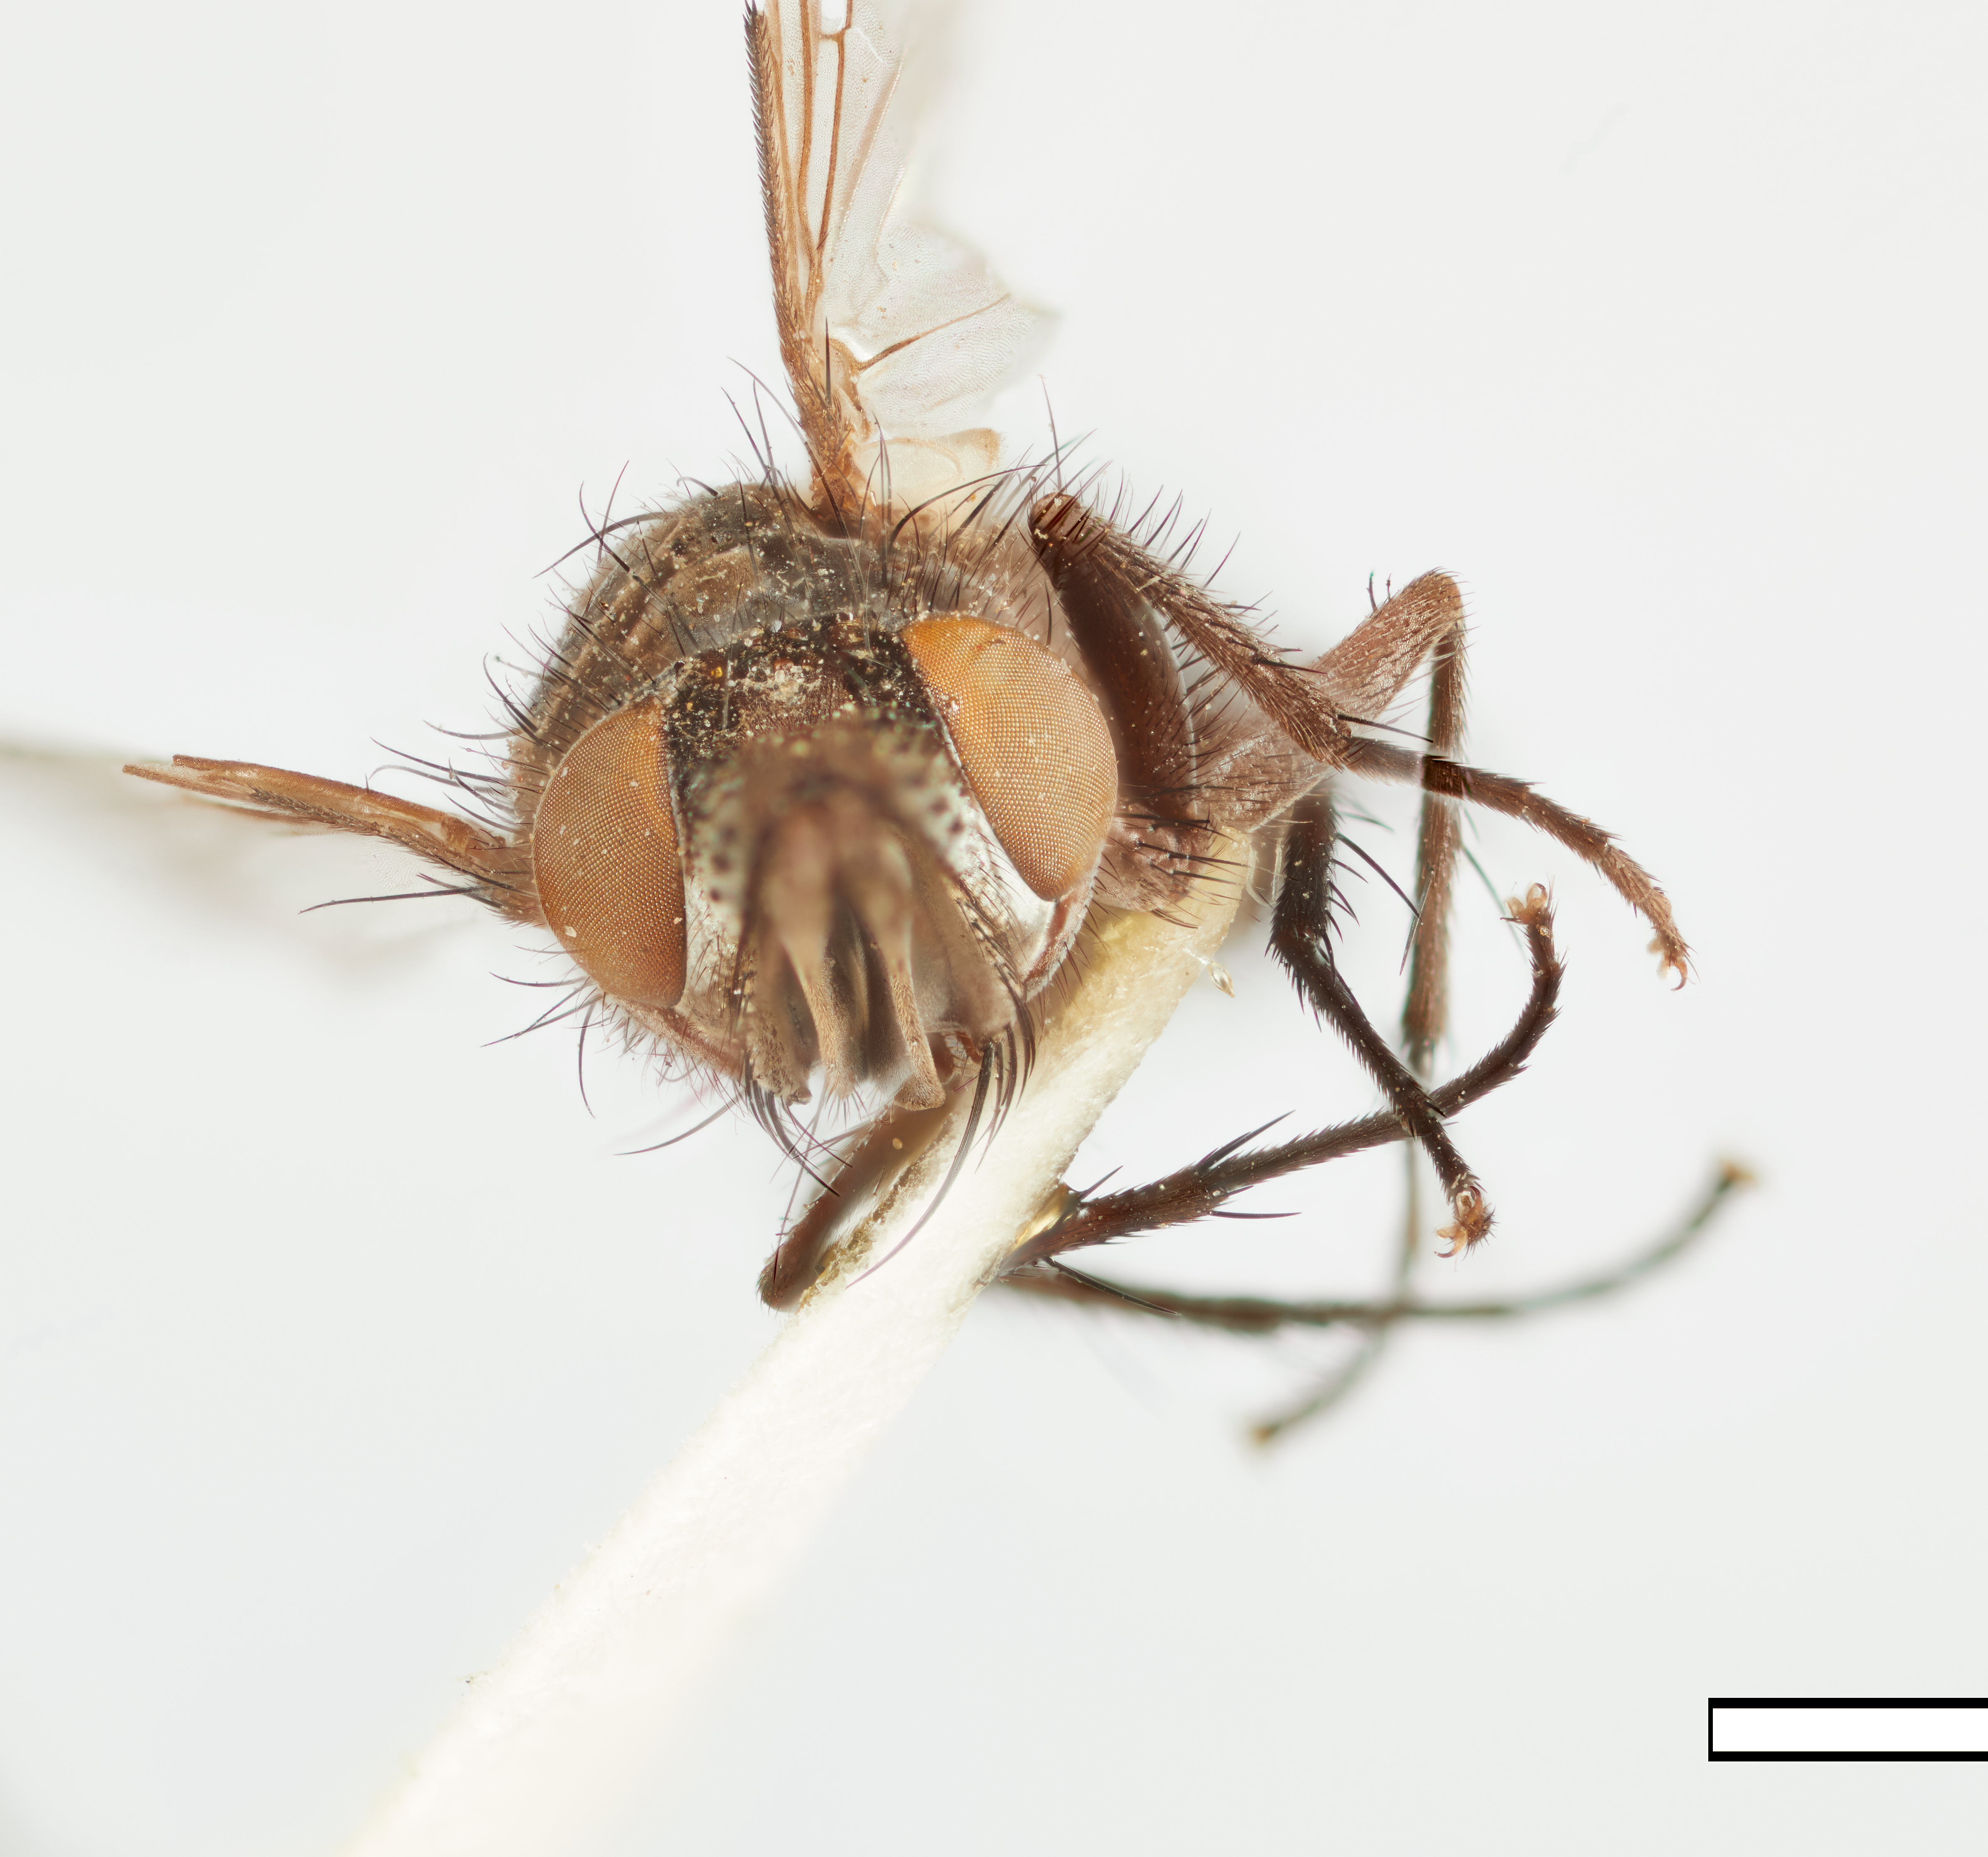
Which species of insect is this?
Admontia pergandei
